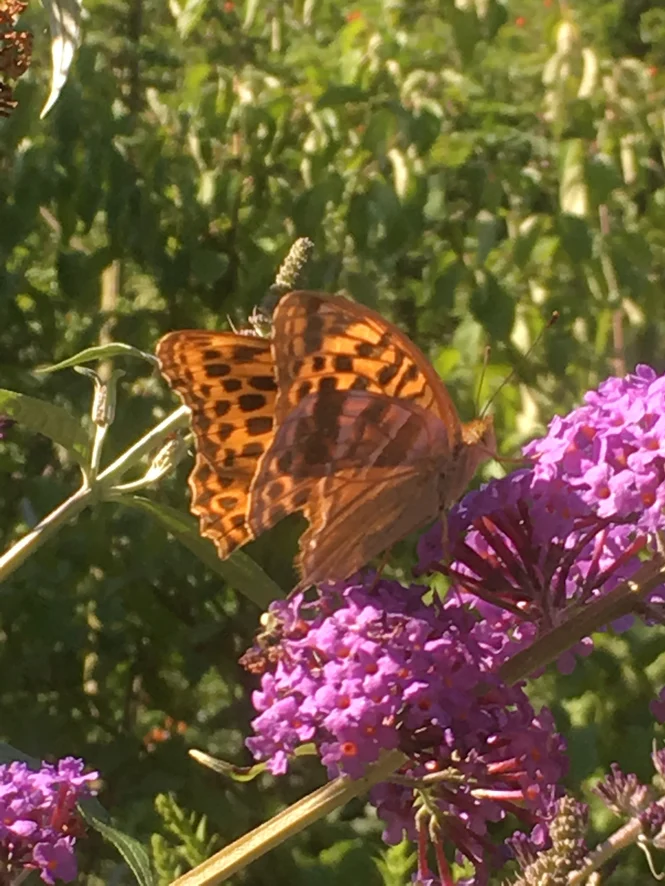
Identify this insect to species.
Argynnis paphia
